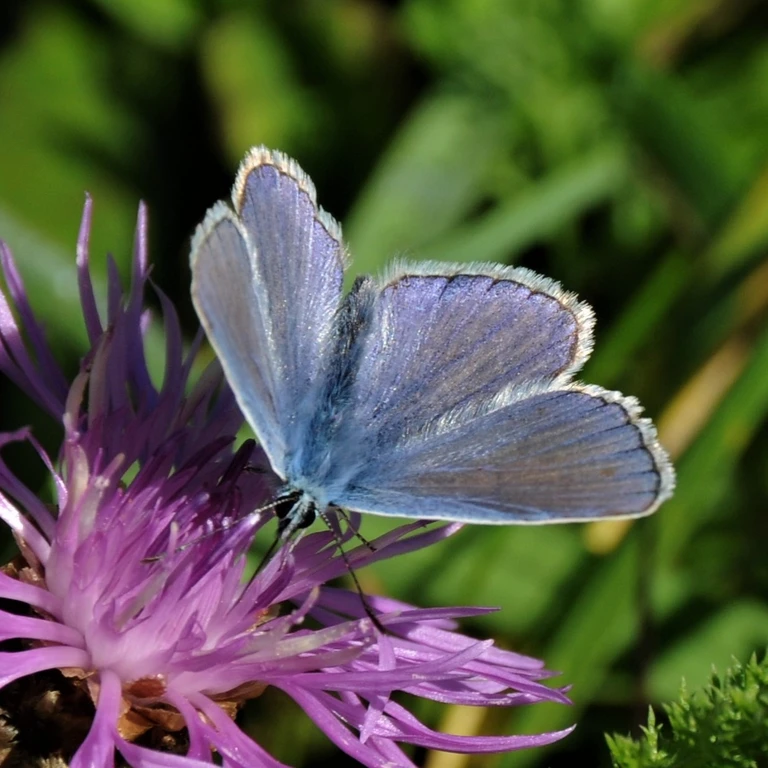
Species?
Polyommatus icarus
